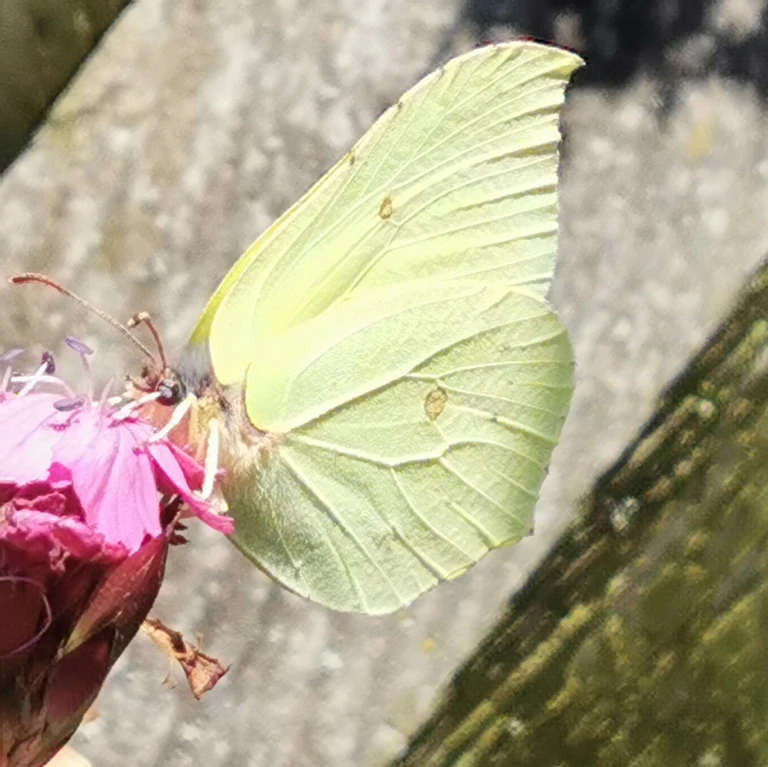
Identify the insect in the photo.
Gonepteryx rhamni
